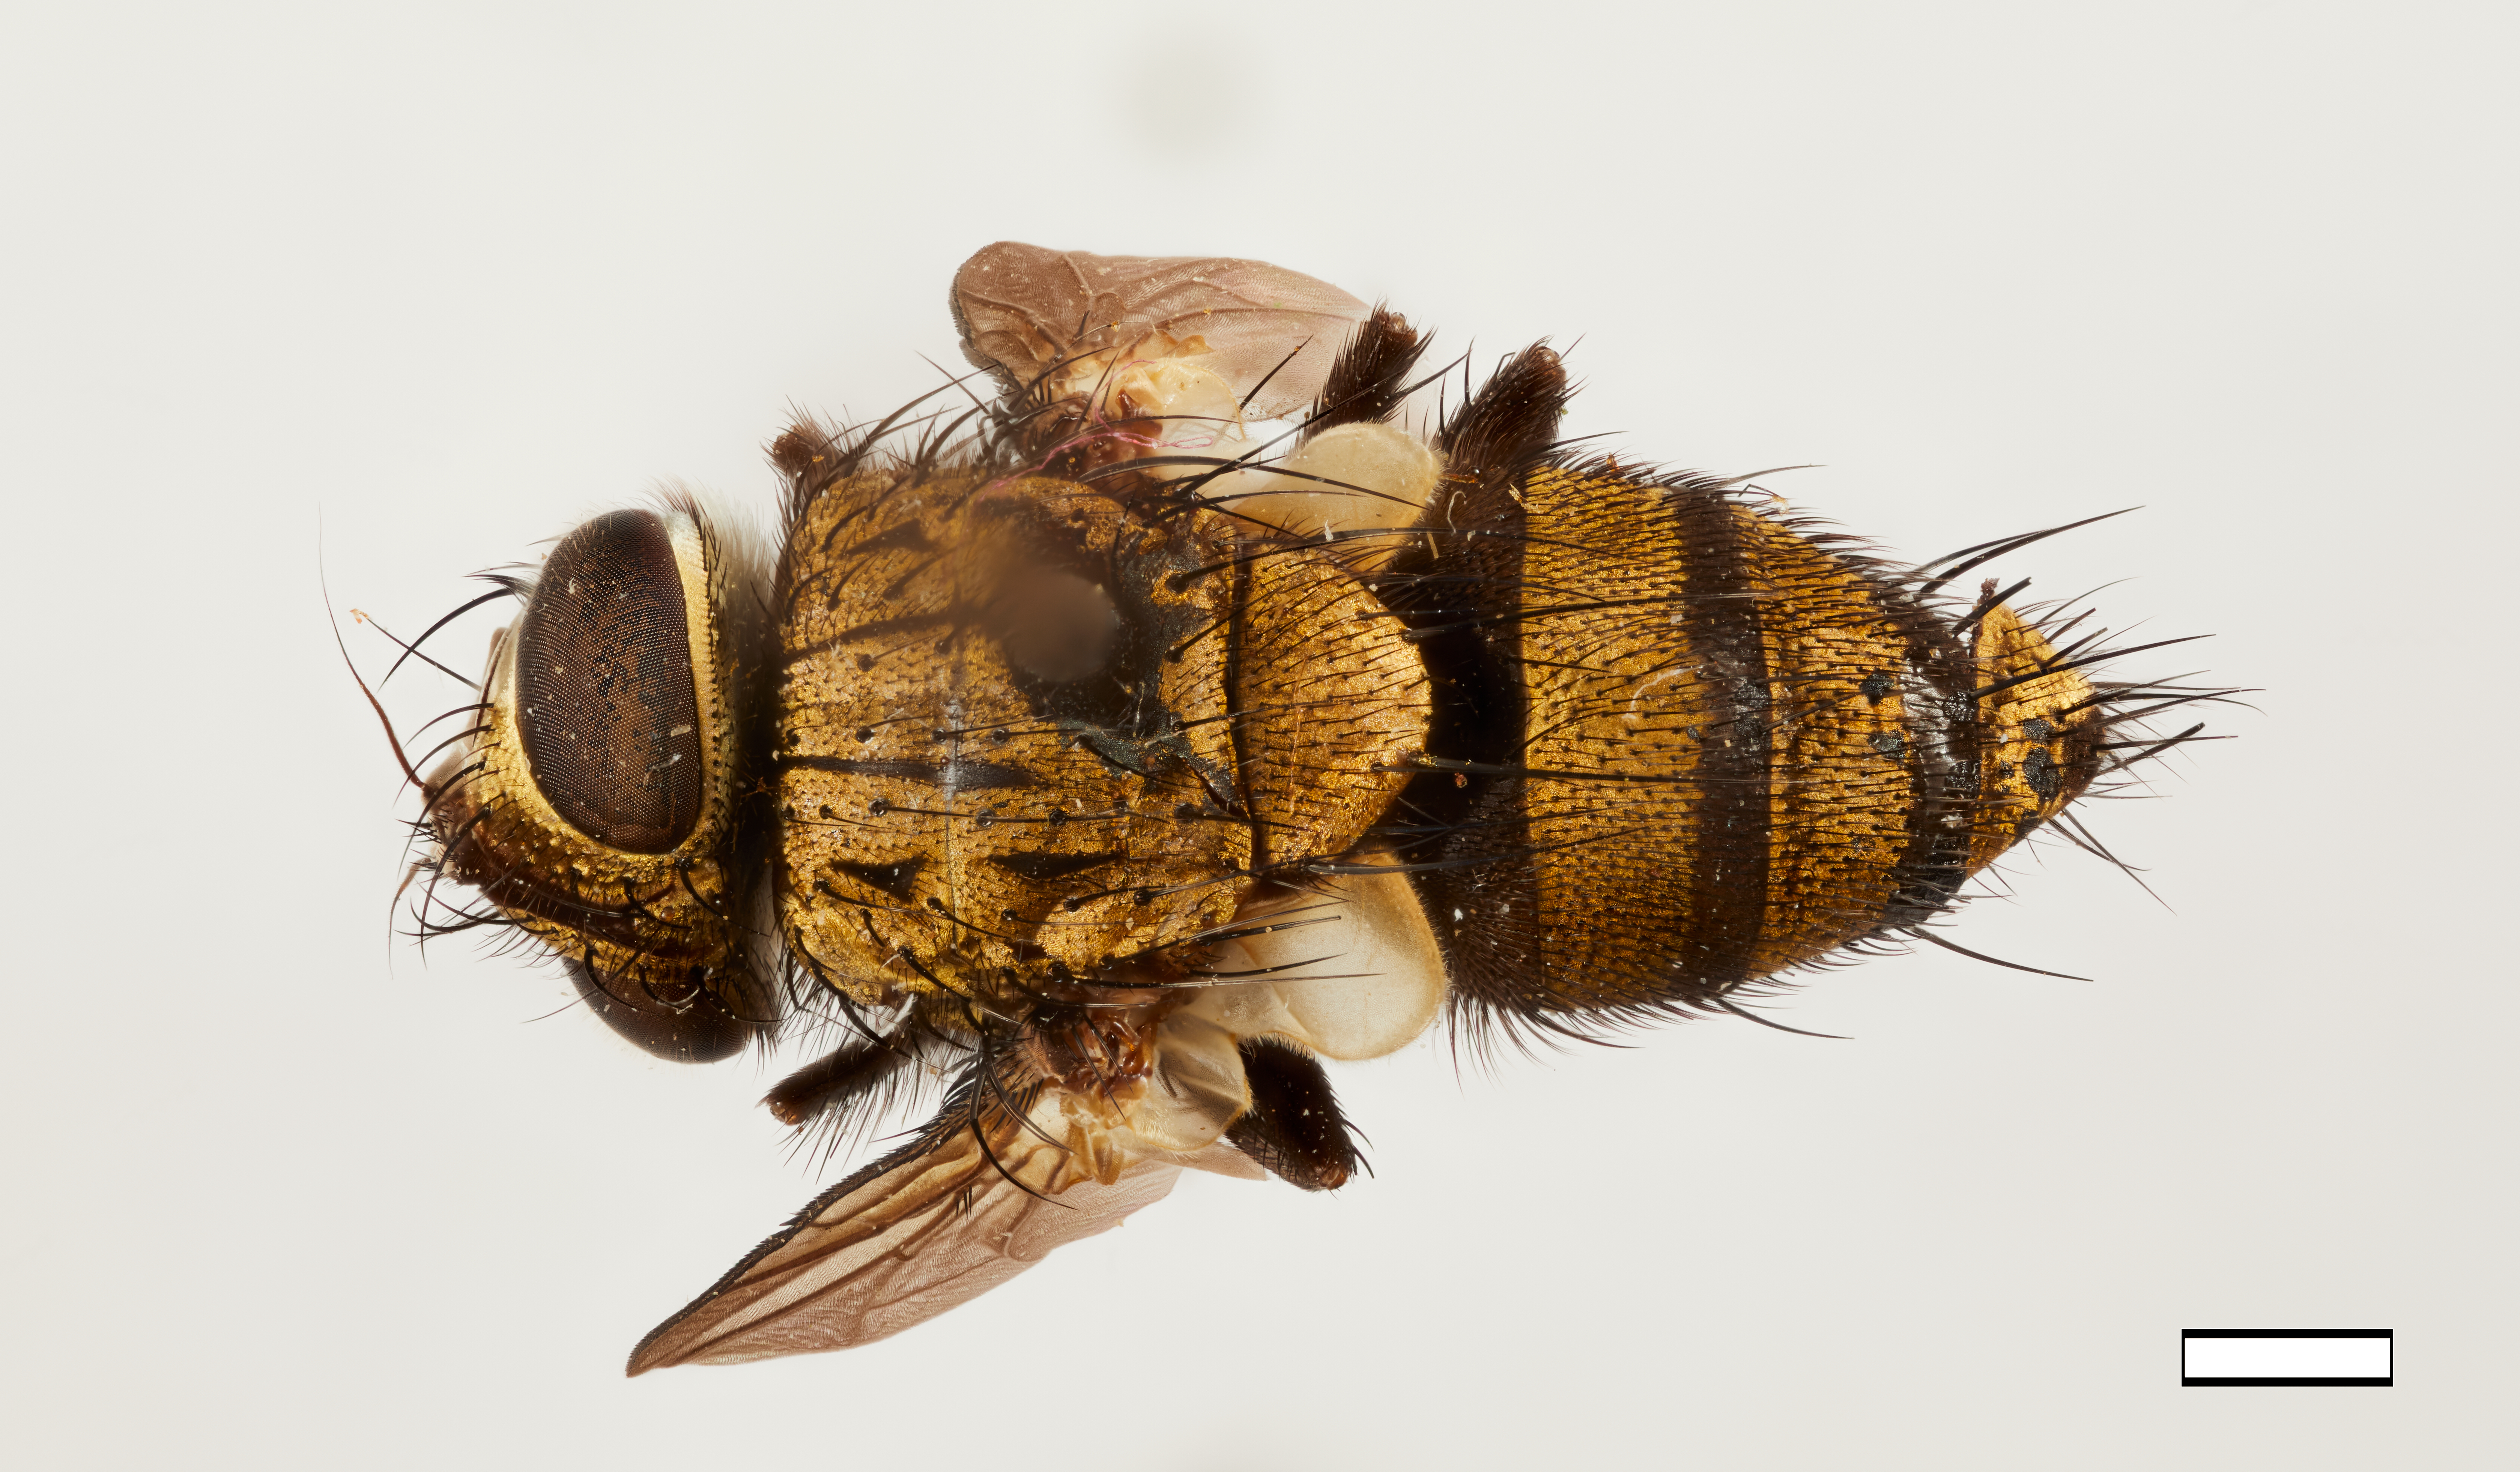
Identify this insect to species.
Chrysophryno andinensis
